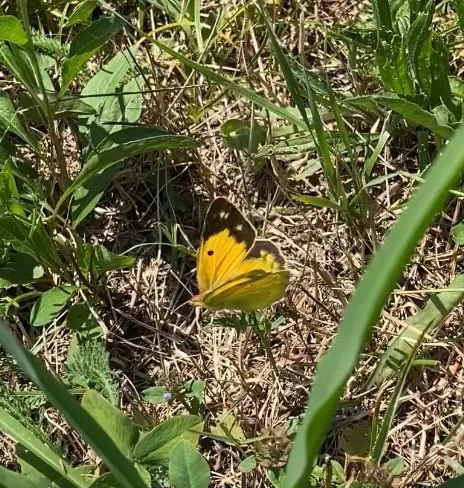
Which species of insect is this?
Colias croceus
